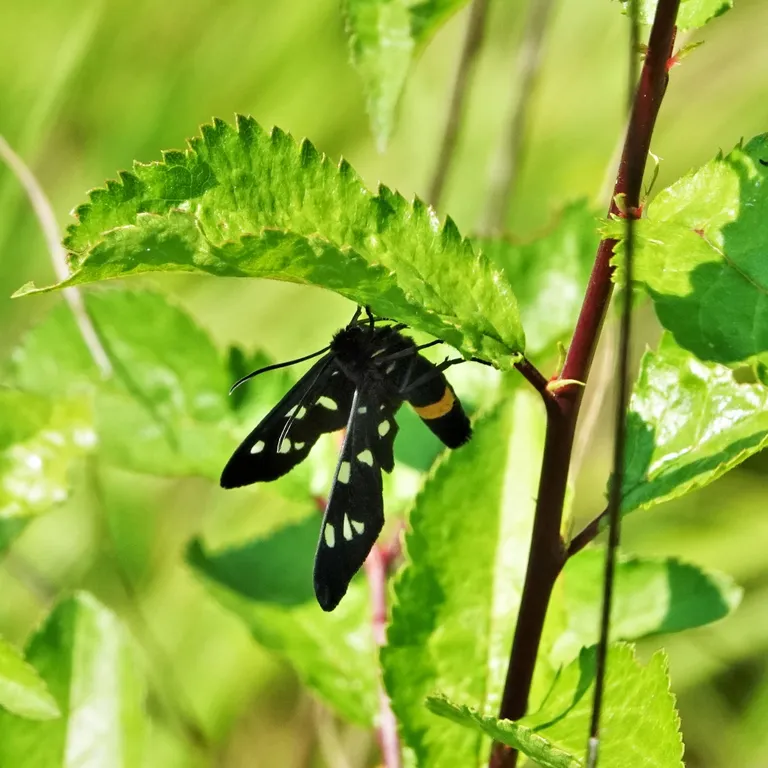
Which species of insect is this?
Amata phegea
